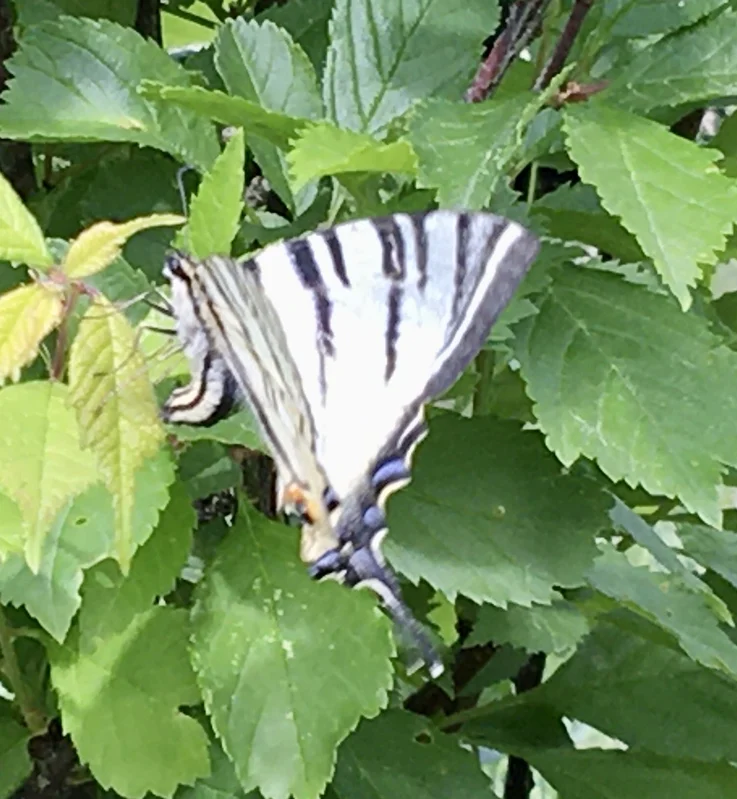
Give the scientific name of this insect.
Iphiclides podalirius
